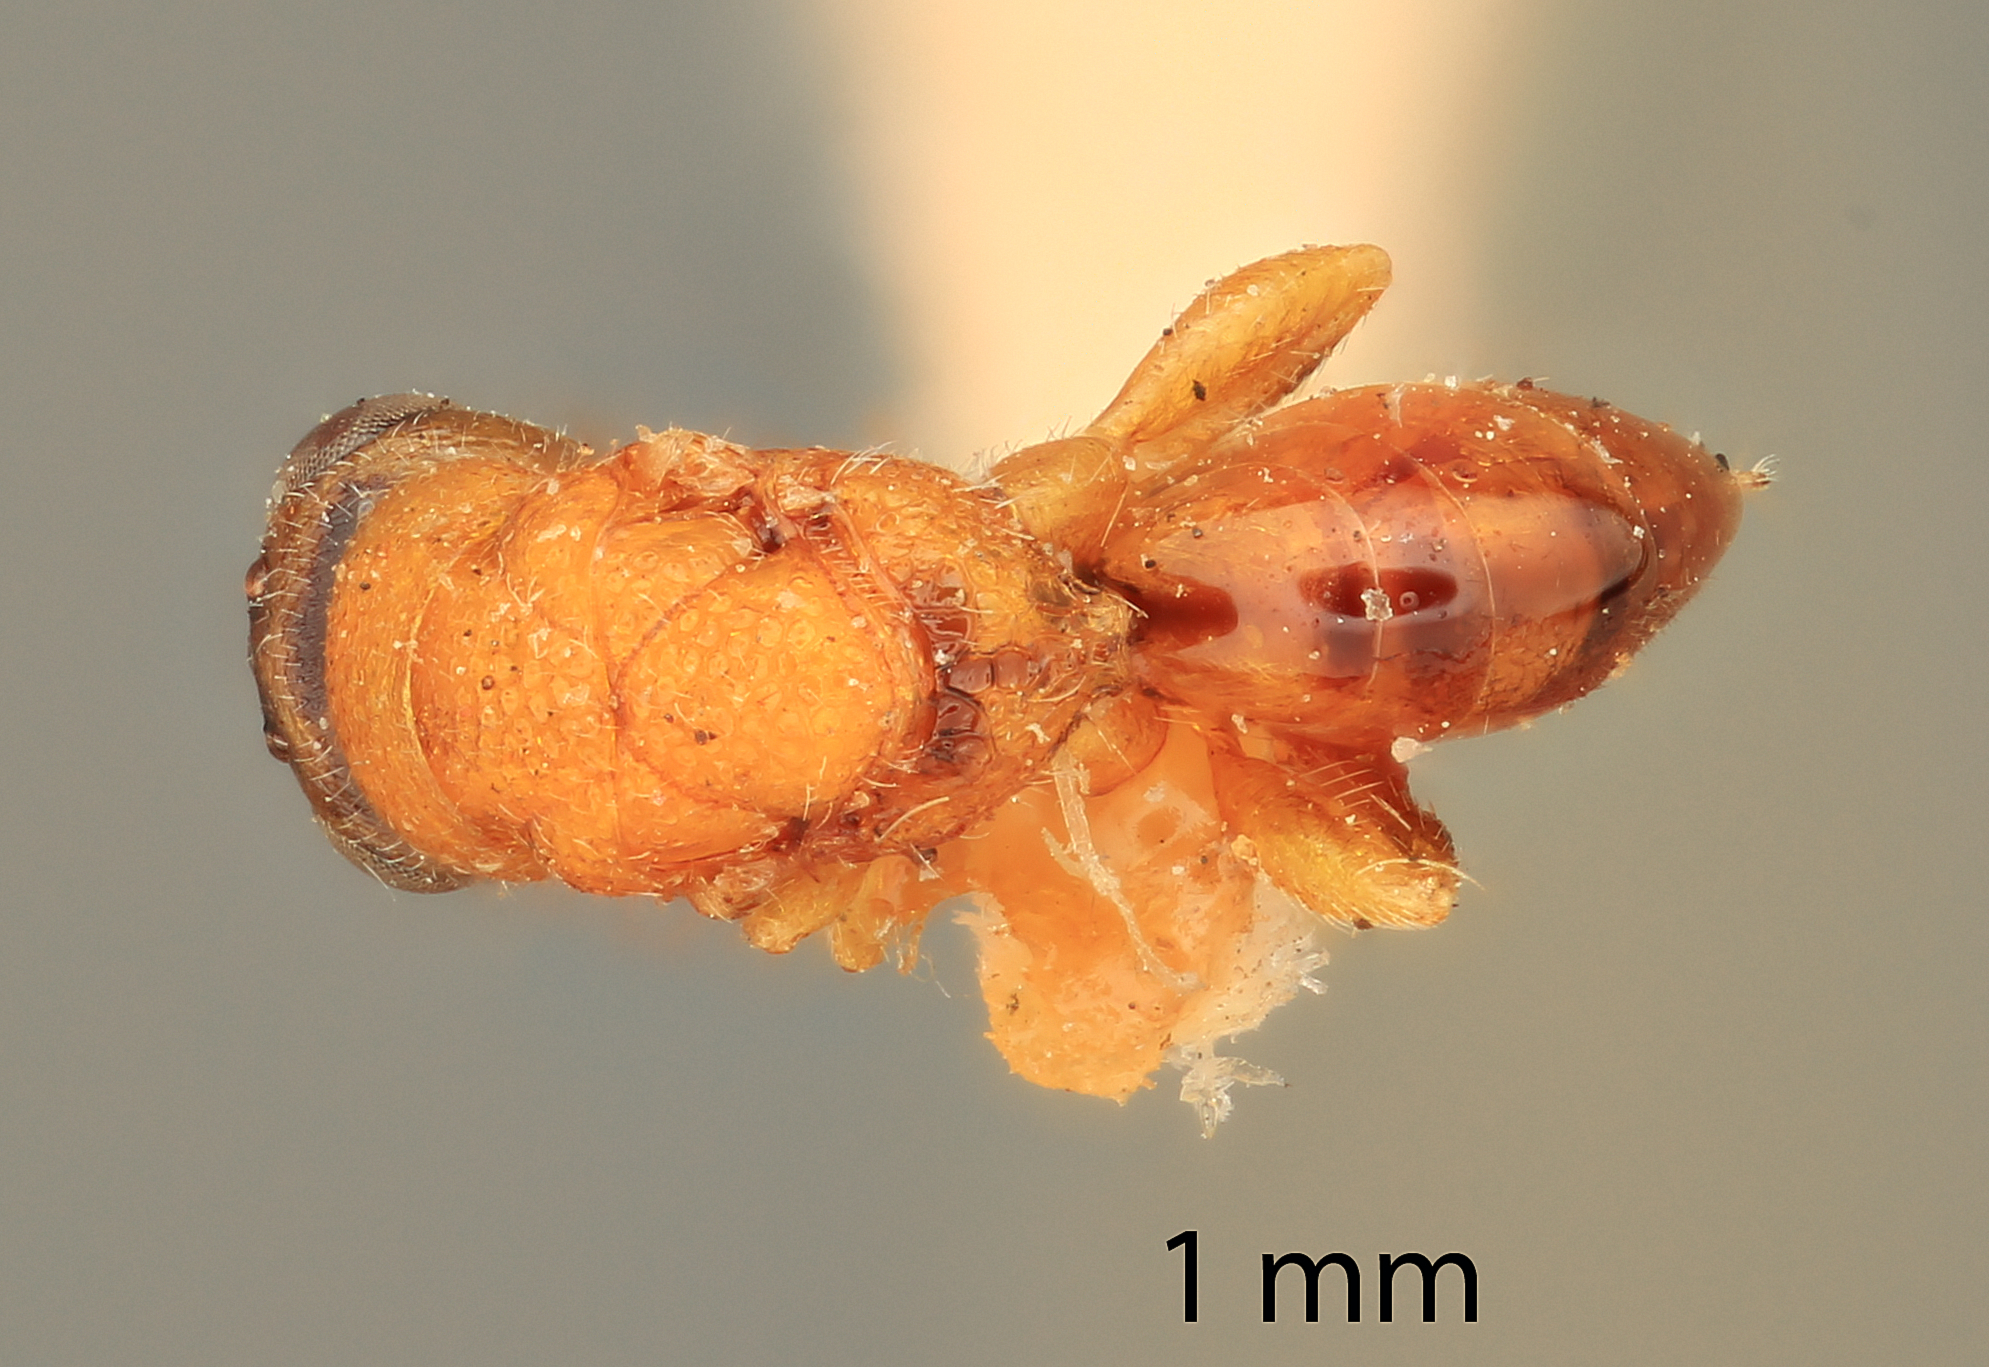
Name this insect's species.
Decatoma autumnalis
